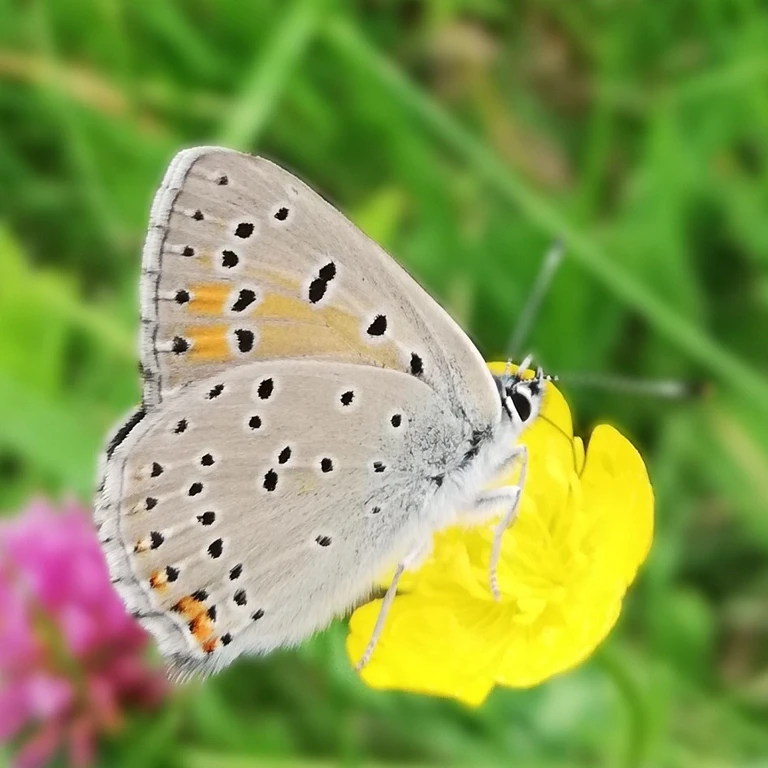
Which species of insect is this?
Lycaena hippothoe (also Palaeochrysophanus hippothoe)
